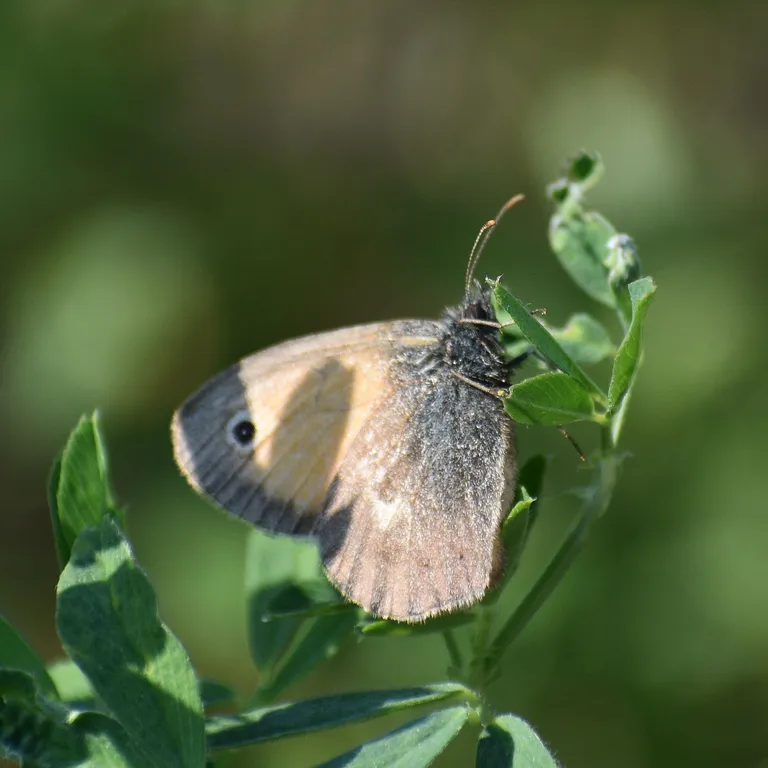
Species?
Coenonympha pamphilus
